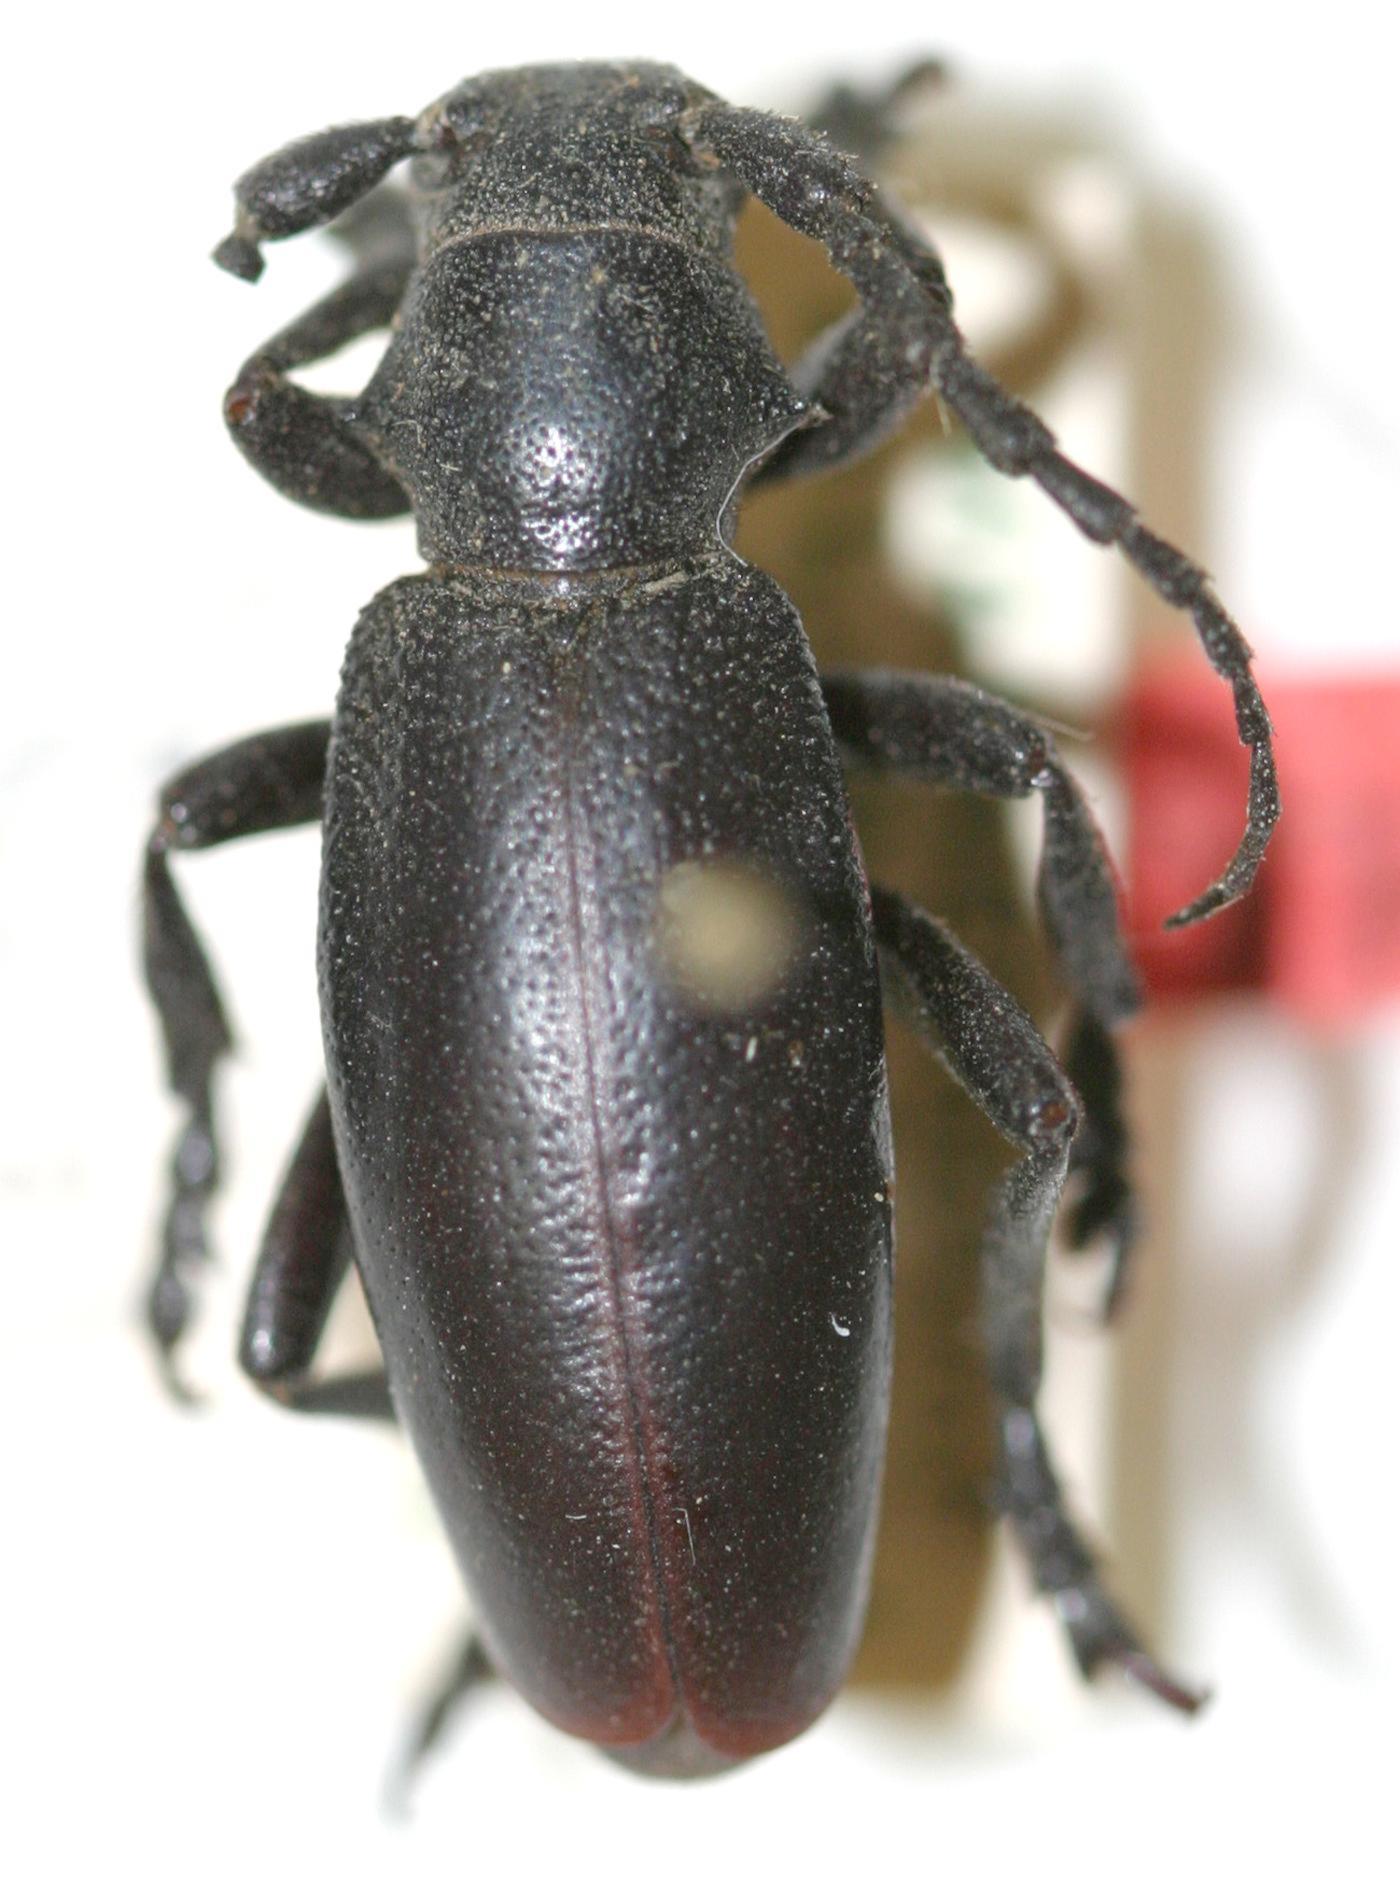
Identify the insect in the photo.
Dorcadion aethiops
